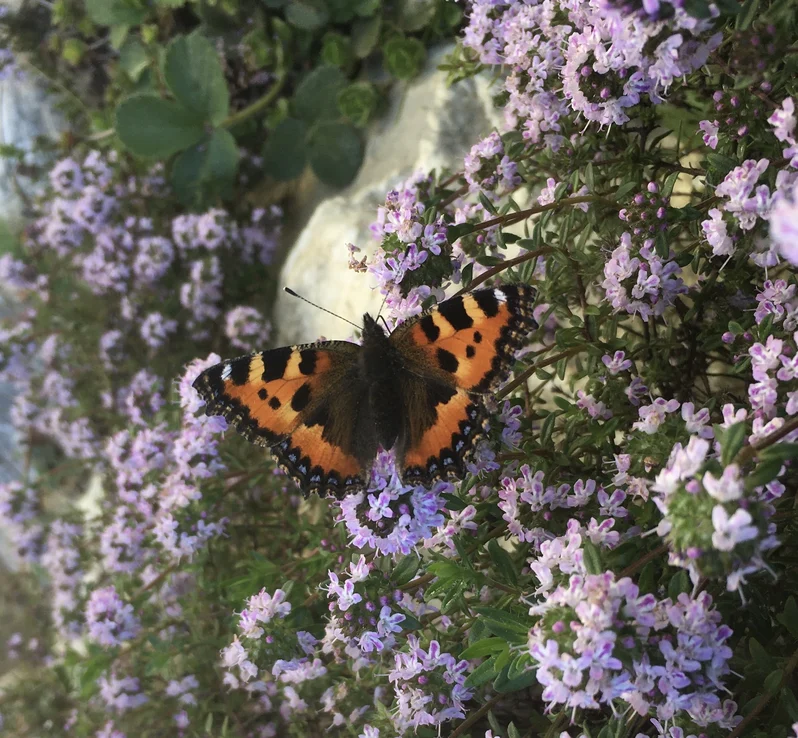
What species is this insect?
Aglais urticae
